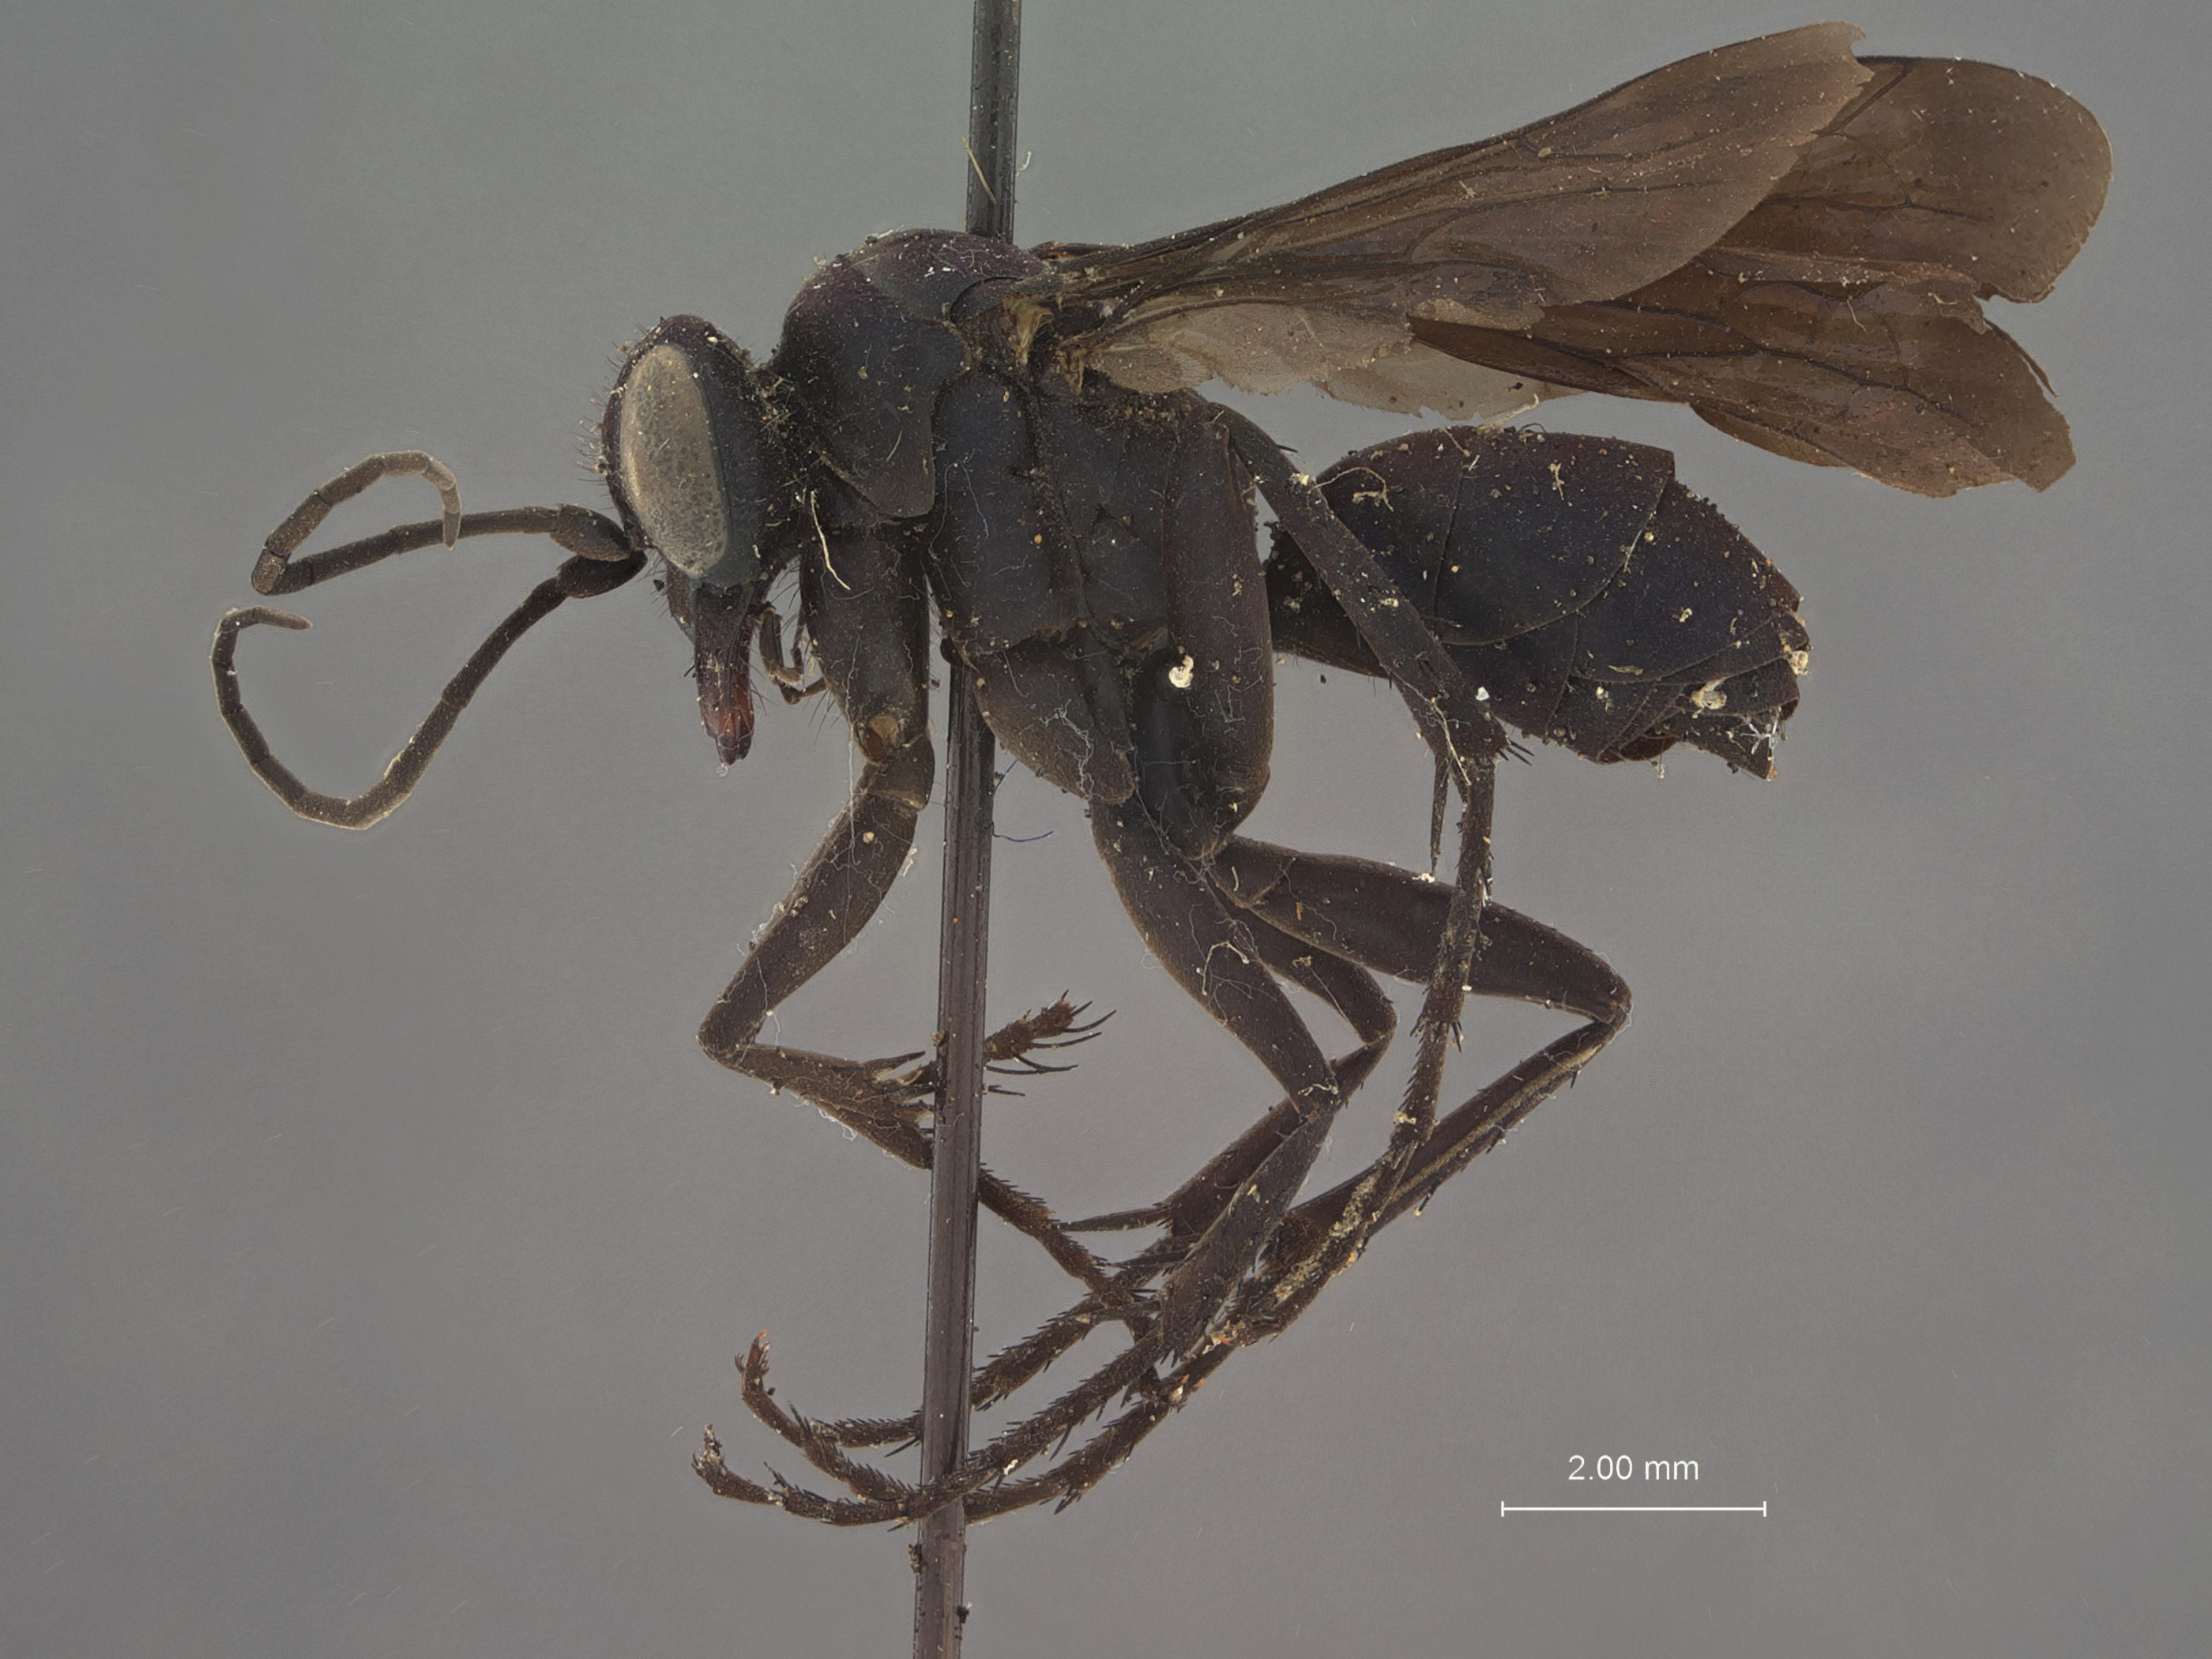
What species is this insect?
Pompilus jacintoensis
